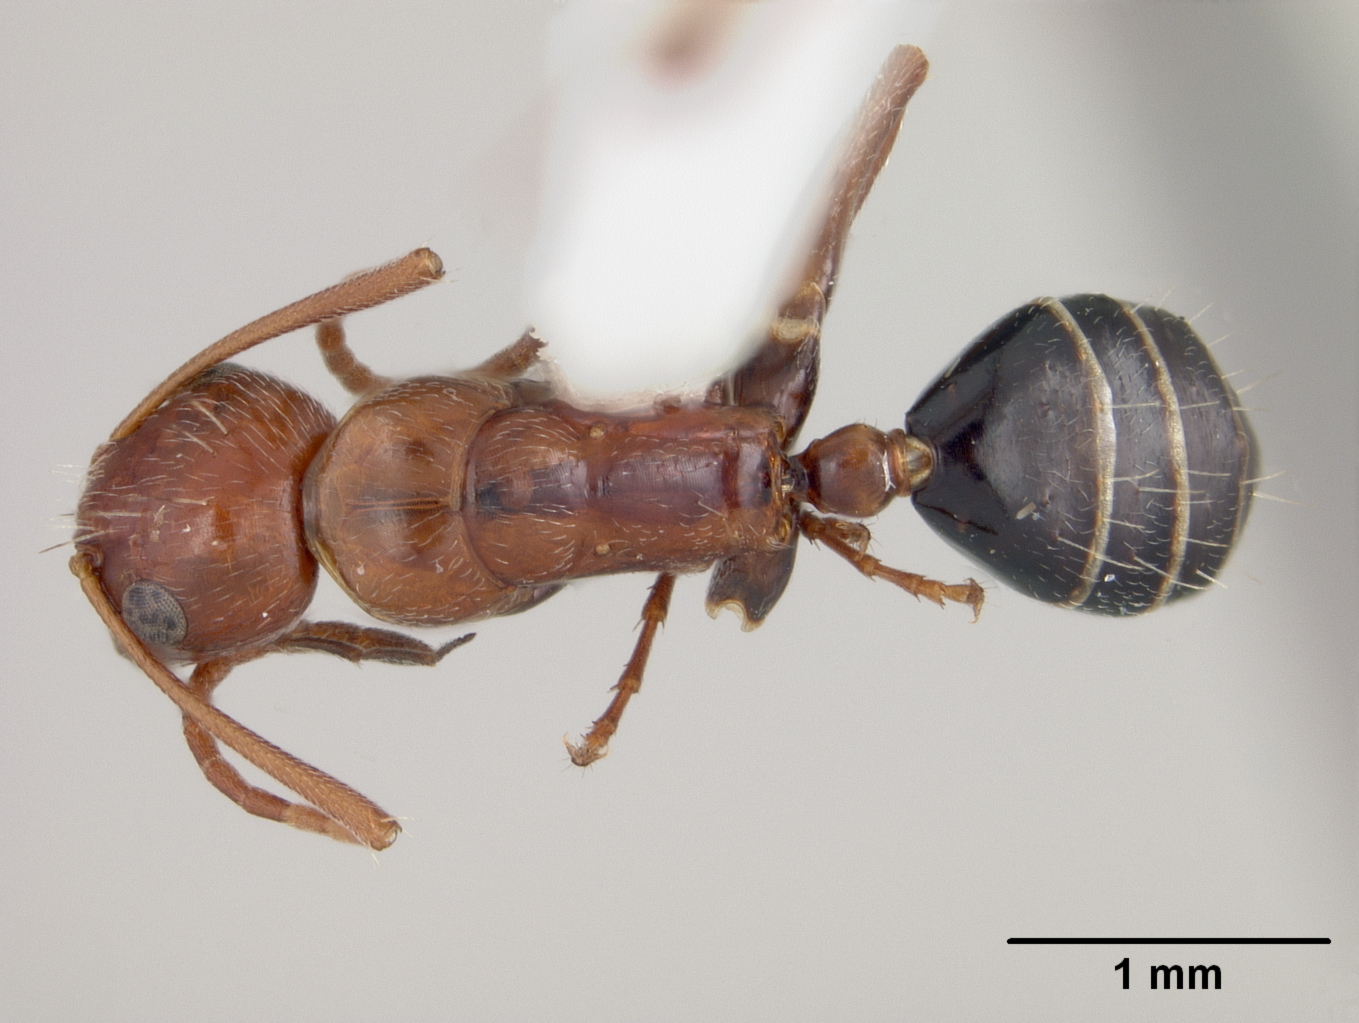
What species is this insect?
Camponotus erythrocephalus
